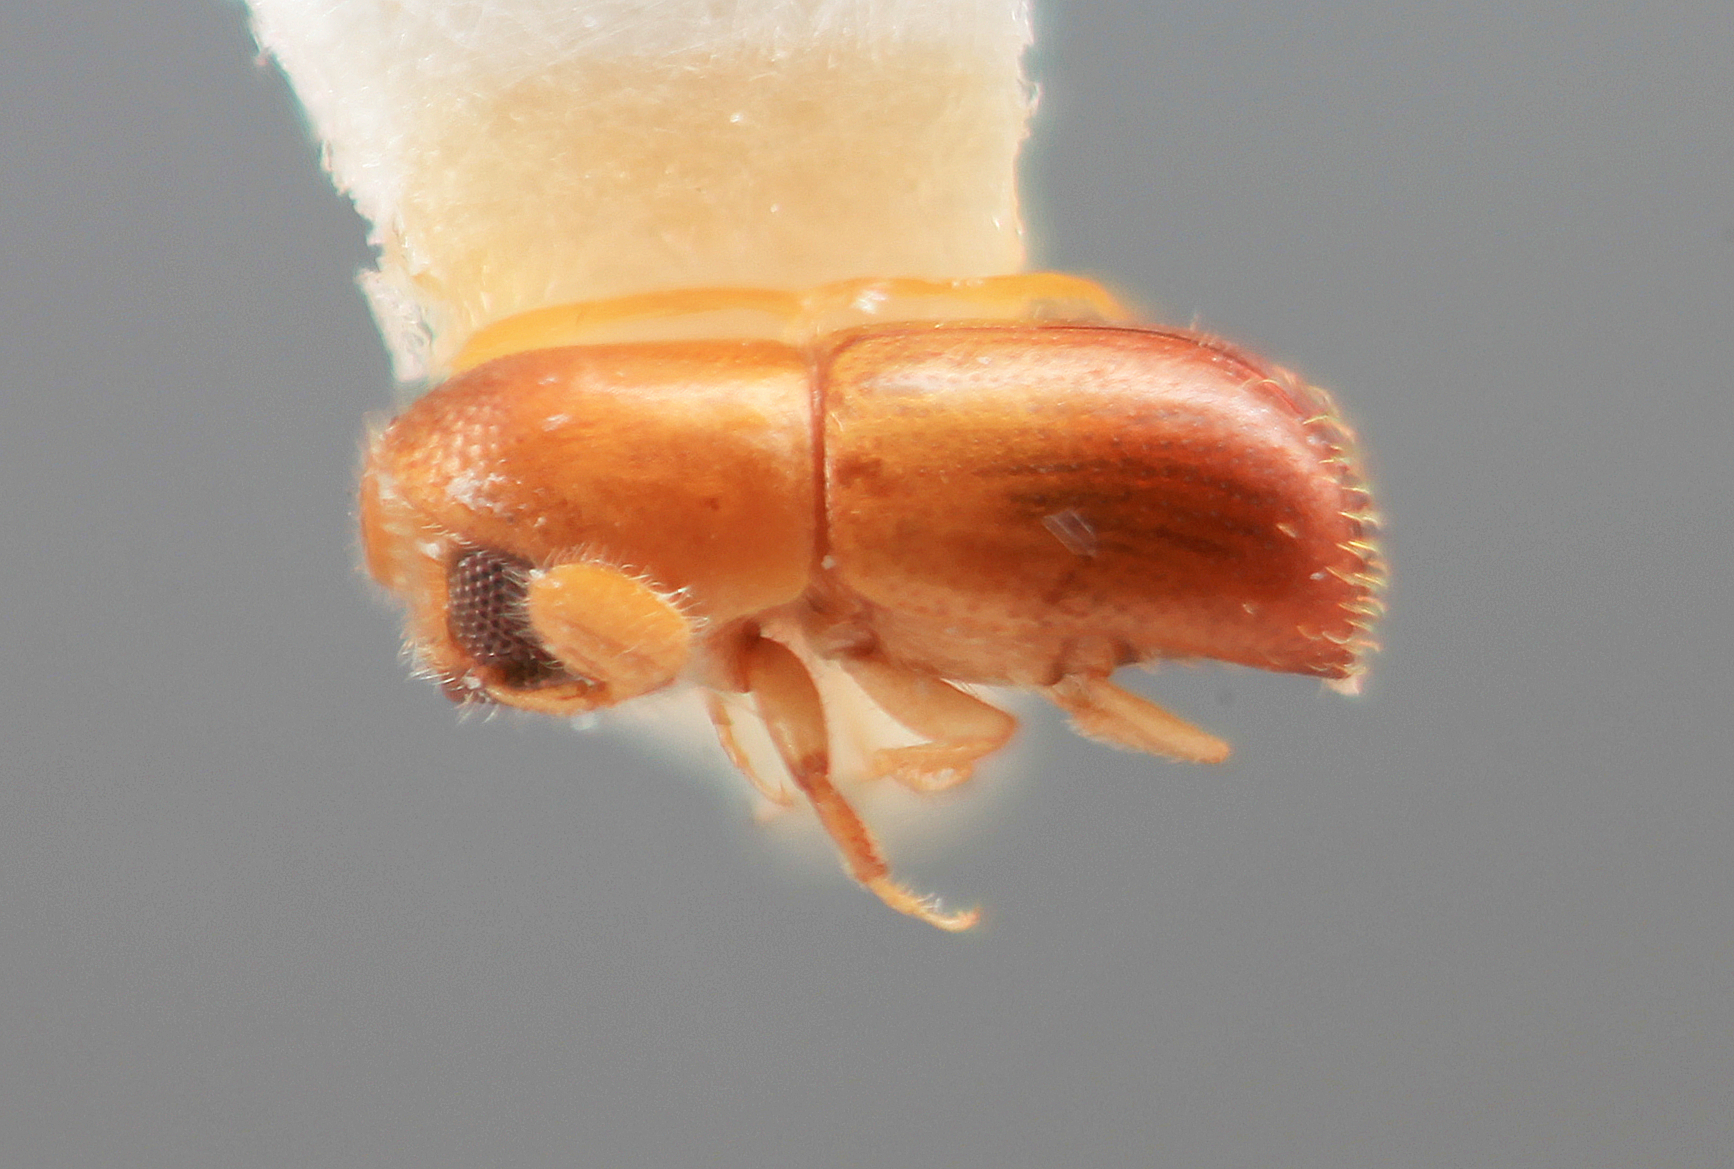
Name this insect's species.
Corthylus atomus
